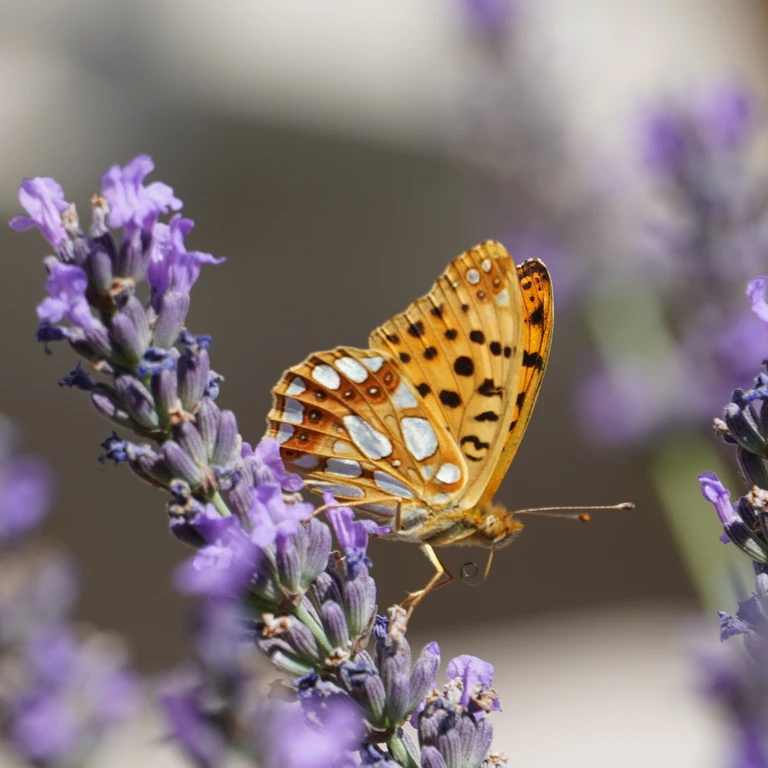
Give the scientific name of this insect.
Issoria lathonia
